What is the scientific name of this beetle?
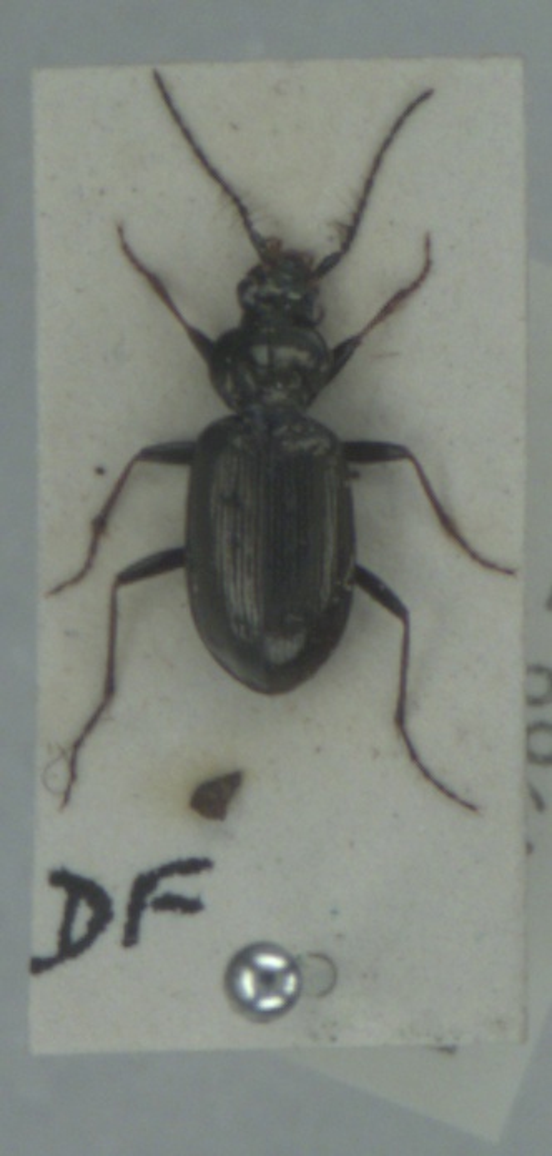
Loricera pilicornis
